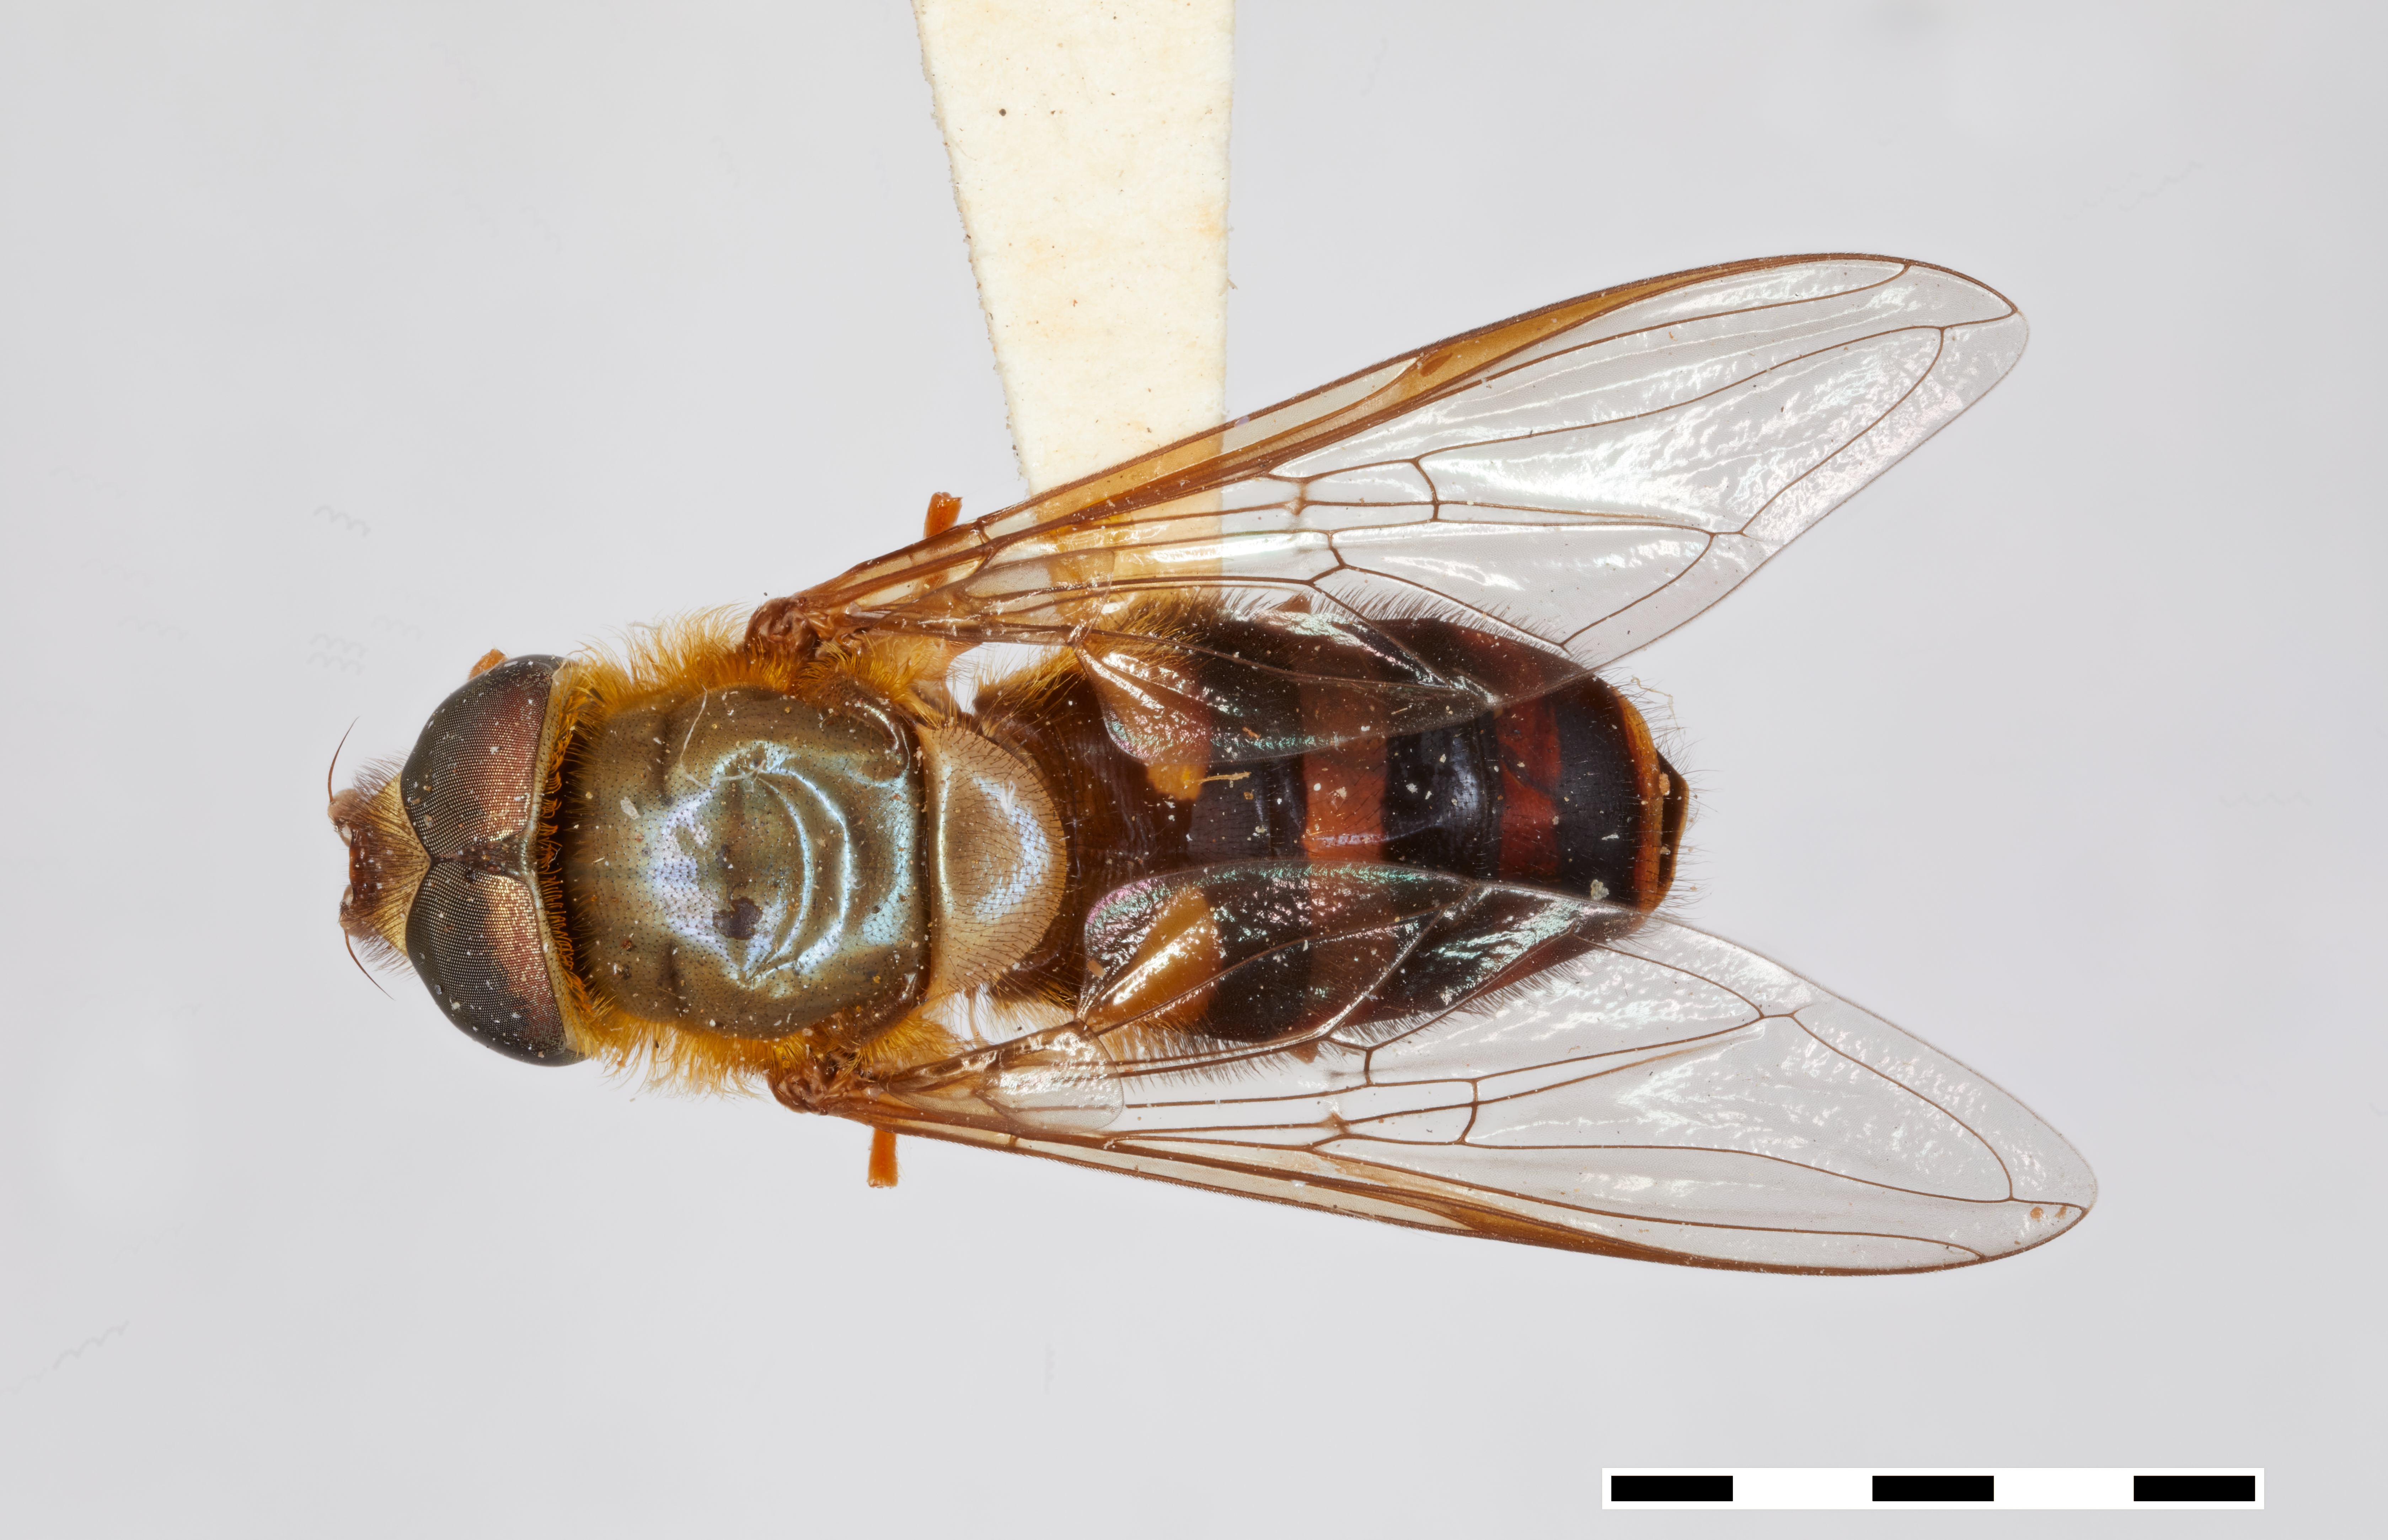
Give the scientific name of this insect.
Syrphus vockerothi
